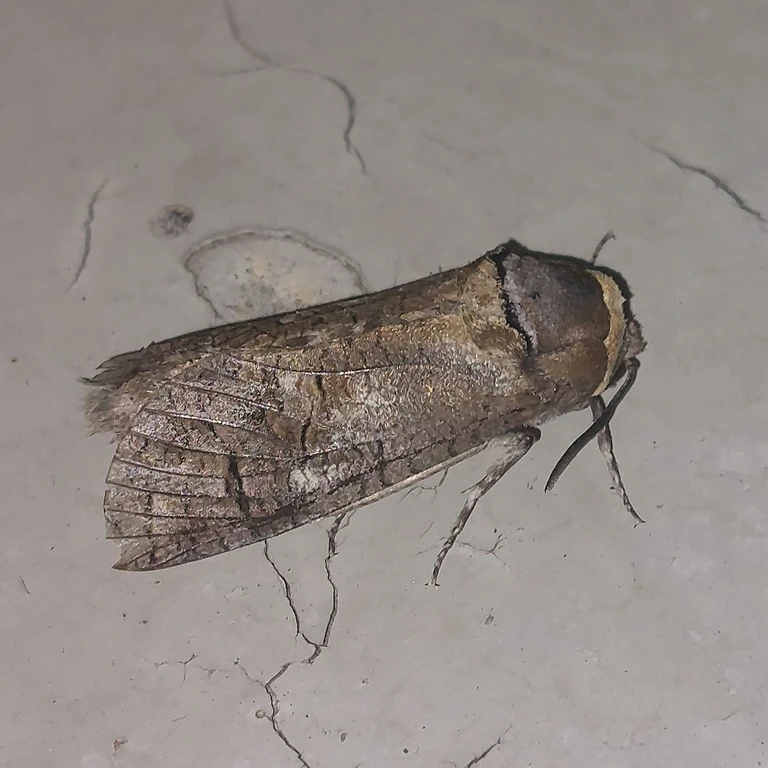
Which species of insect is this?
Cossus cossus
